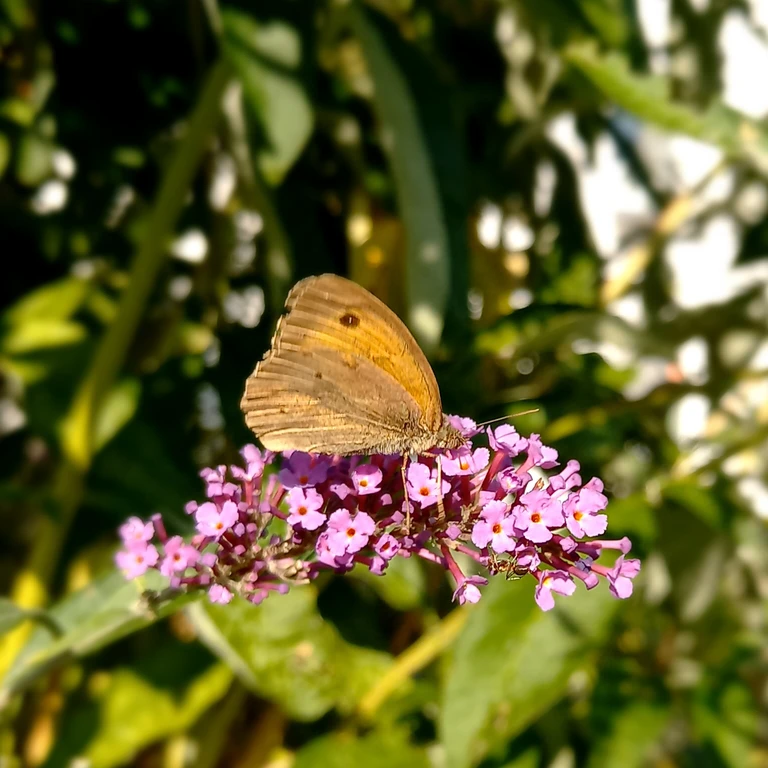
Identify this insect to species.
Maniola jurtina
